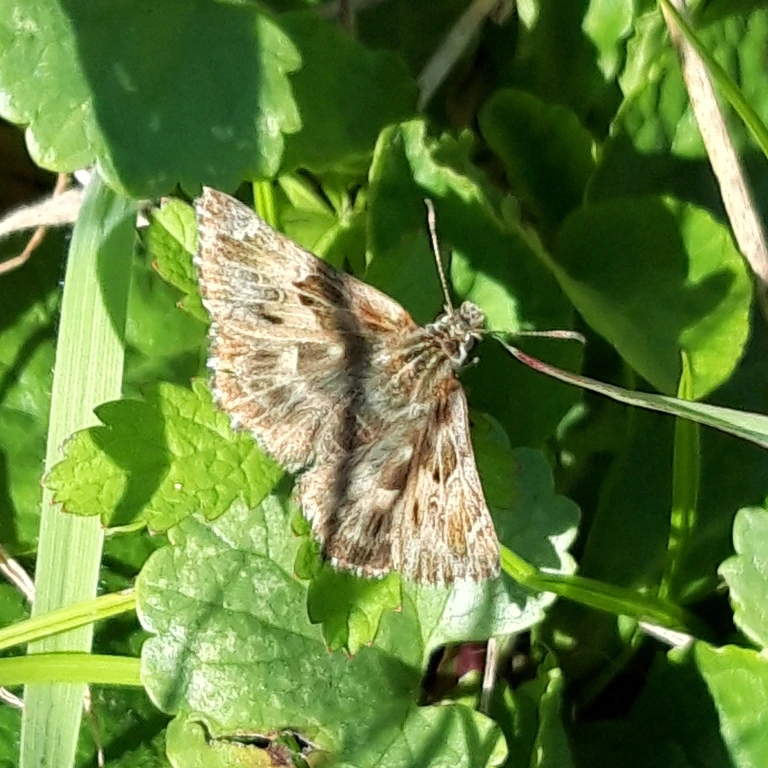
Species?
Muschampia floccifera (also Carcharodus floccifera)
